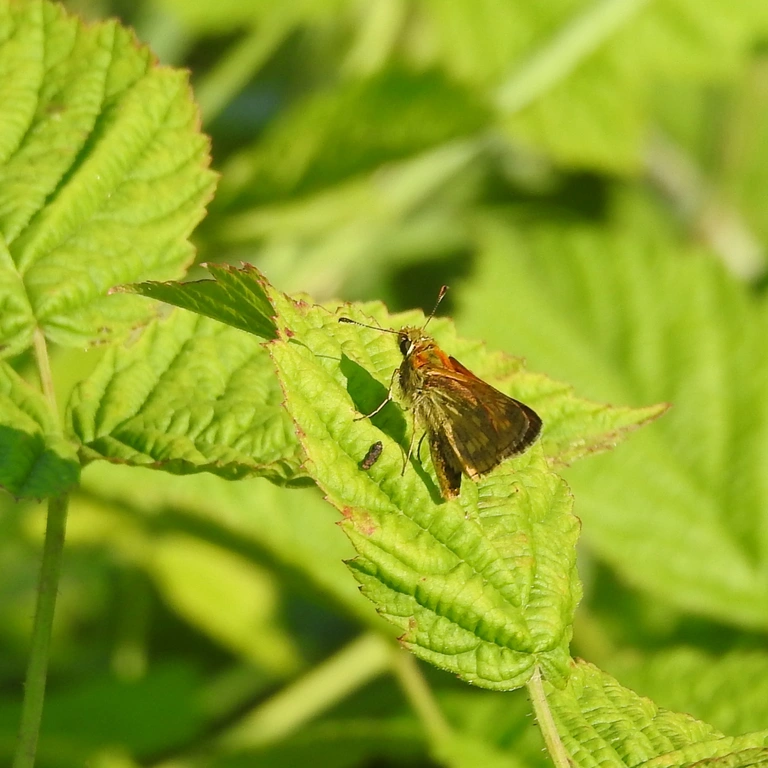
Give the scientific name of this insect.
Ochlodes sylvanus (also Ochlodes venata)
